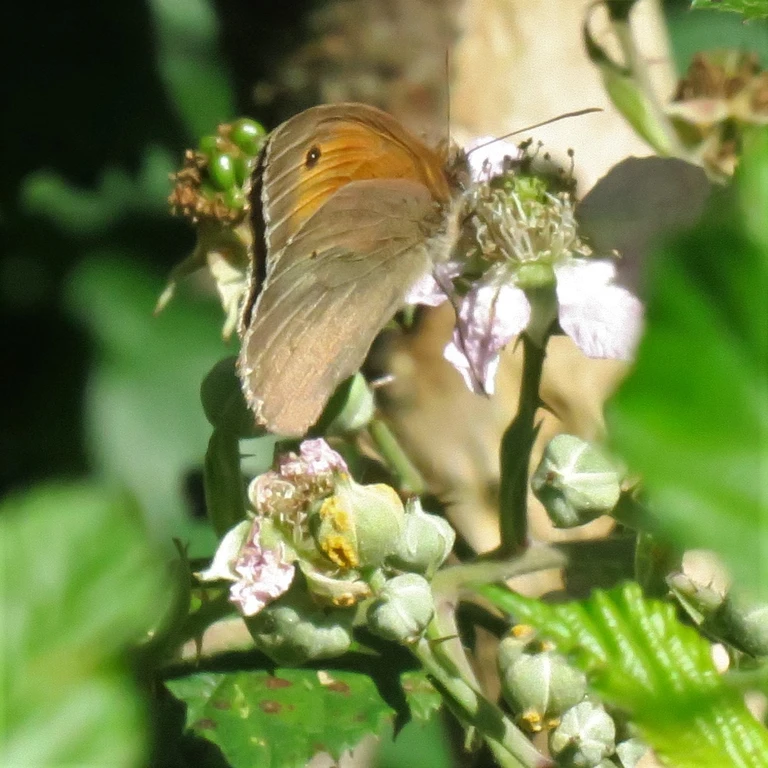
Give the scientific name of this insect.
Maniola jurtina
